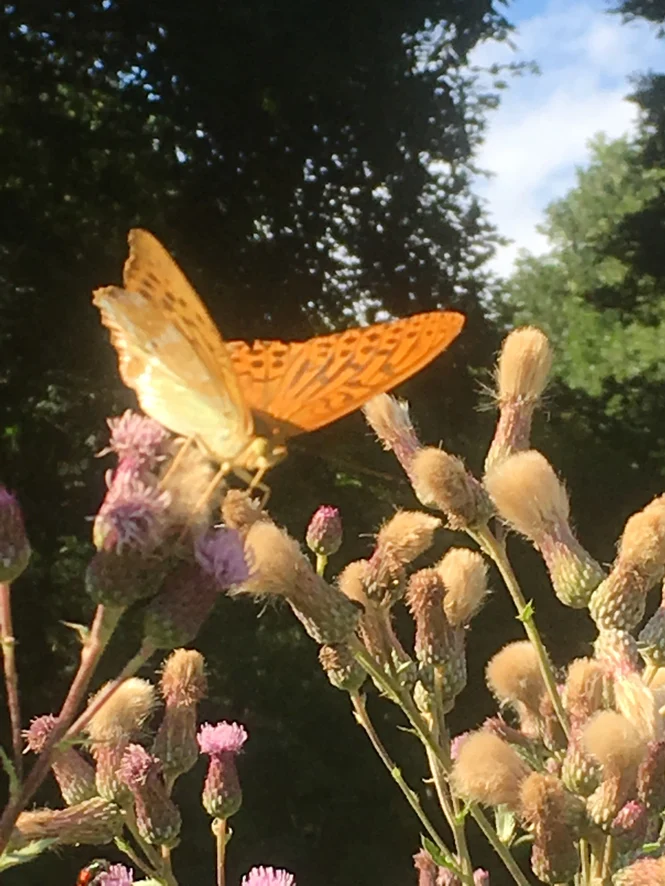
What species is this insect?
Argynnis paphia
